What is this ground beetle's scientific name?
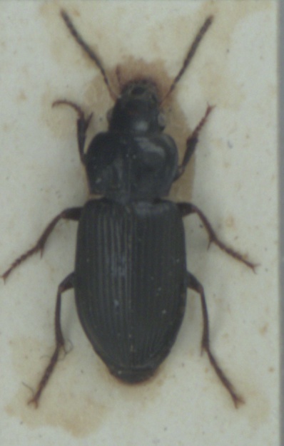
Anisodactylus binotatus
